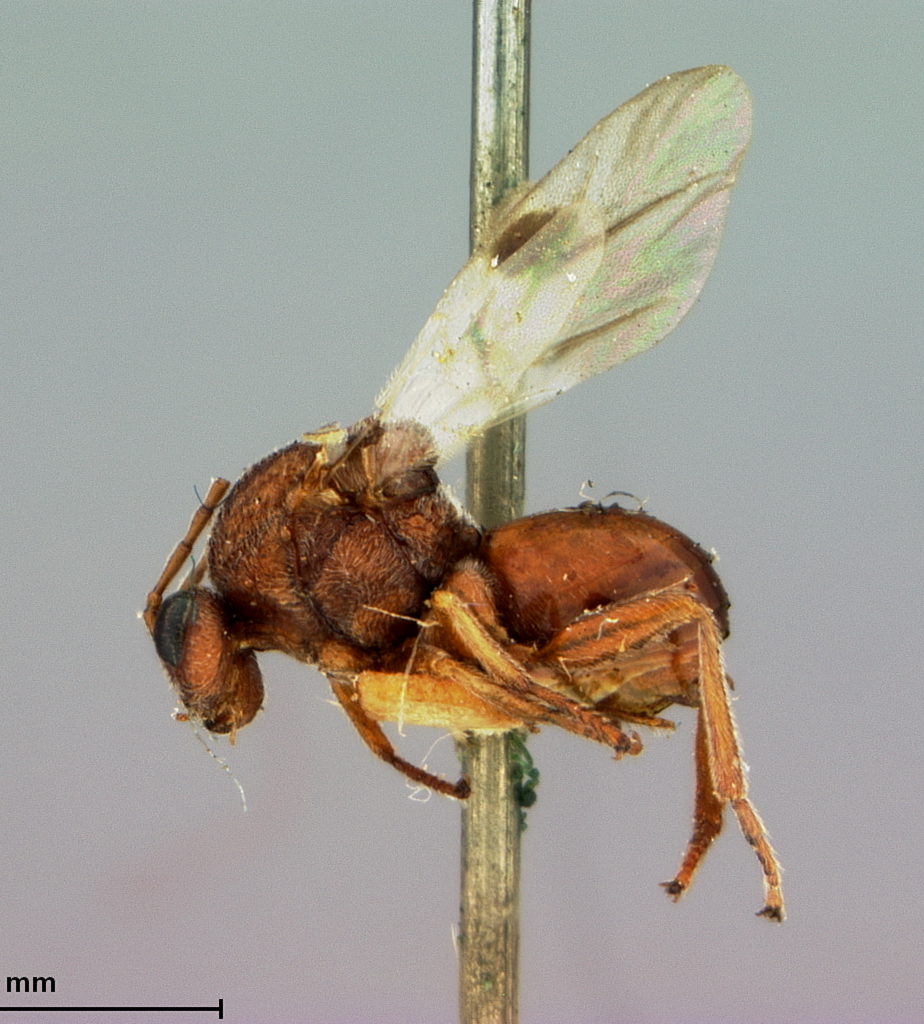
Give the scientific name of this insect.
Cynips quercus
